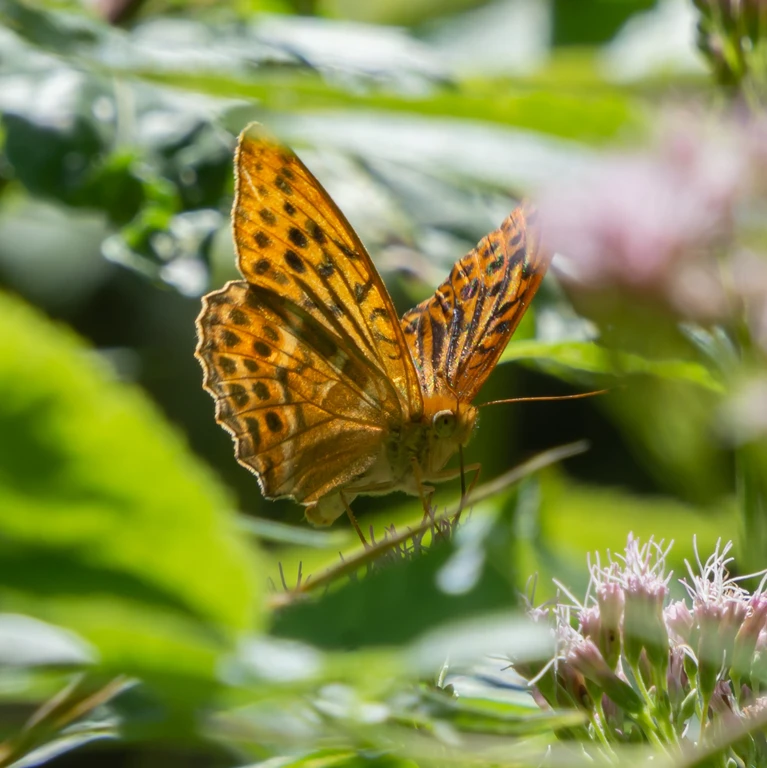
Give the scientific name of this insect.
Argynnis paphia
